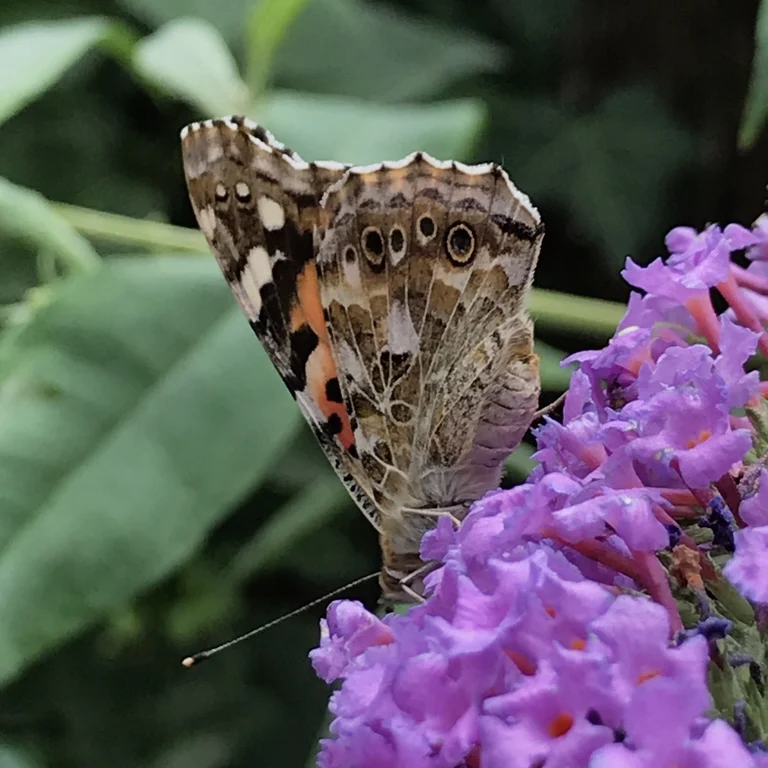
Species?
Vanessa cardui
